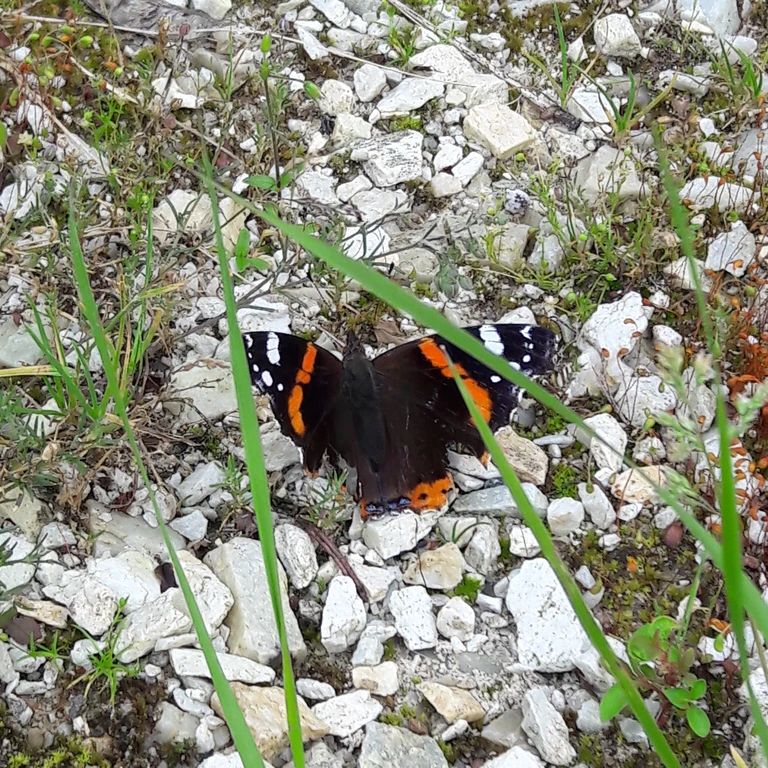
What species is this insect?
Vanessa atalanta
